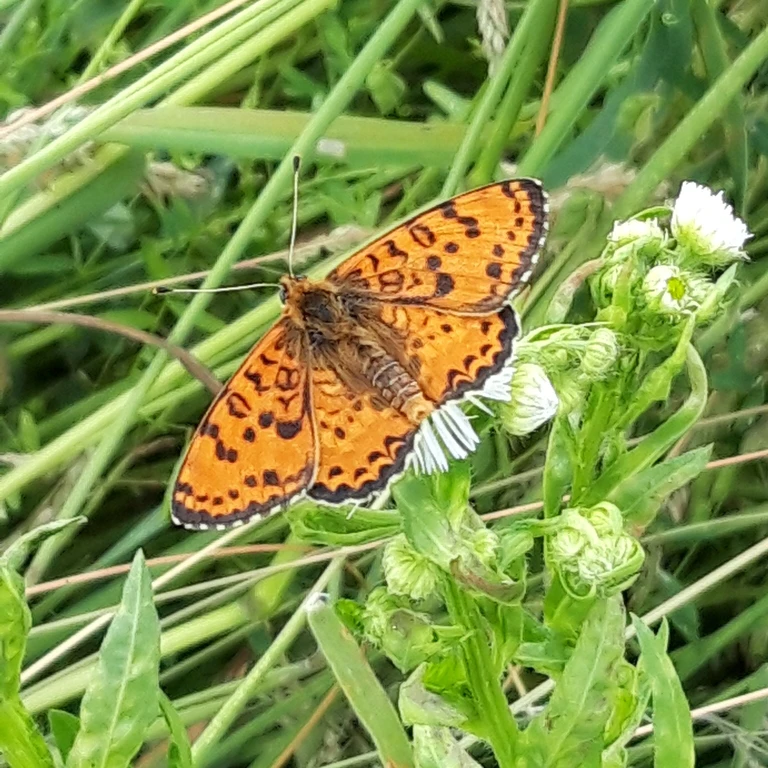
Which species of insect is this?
Melitaea didyma
